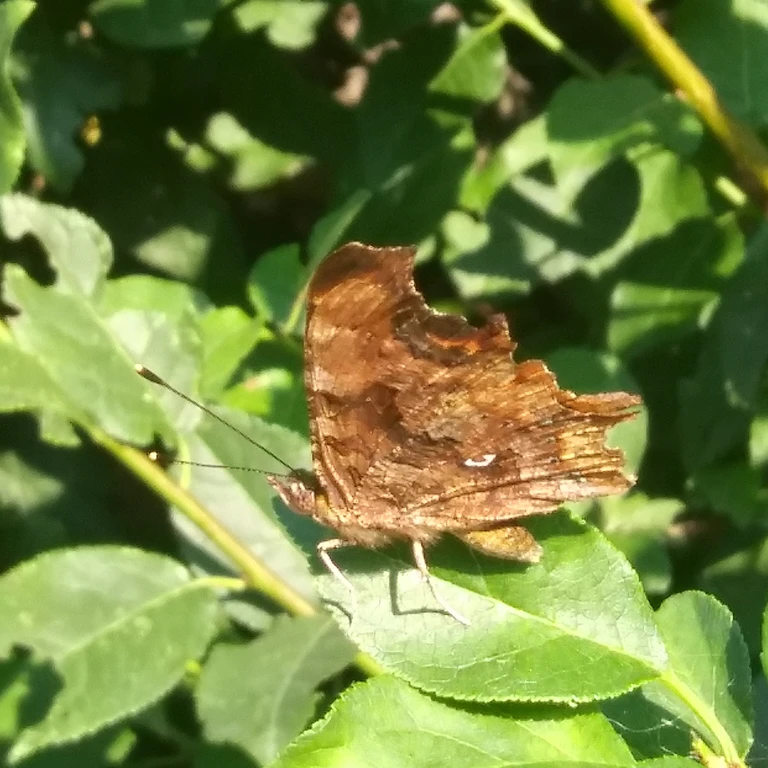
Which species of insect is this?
Polygonia c-album
